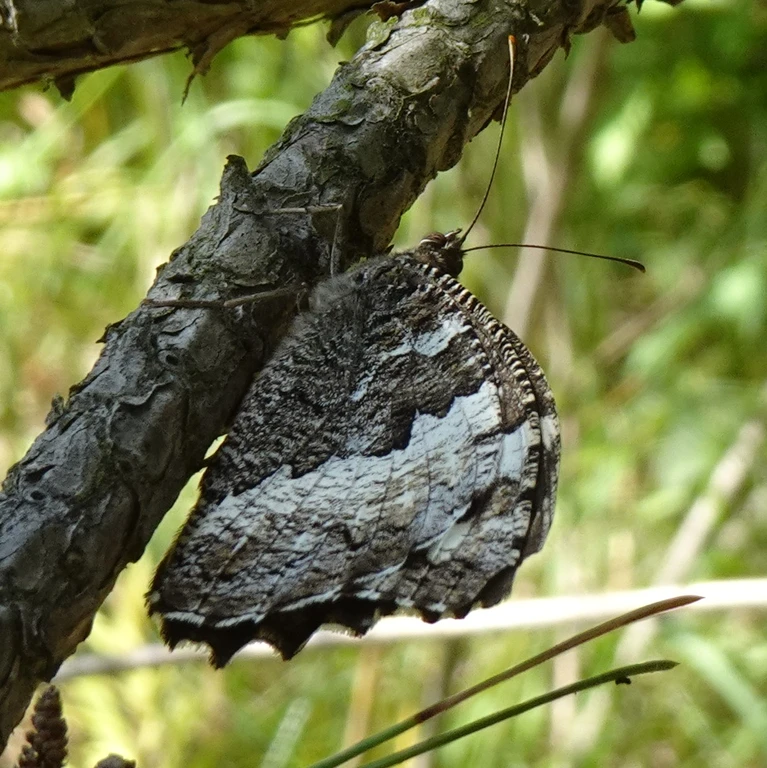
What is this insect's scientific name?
Brintesia circe
